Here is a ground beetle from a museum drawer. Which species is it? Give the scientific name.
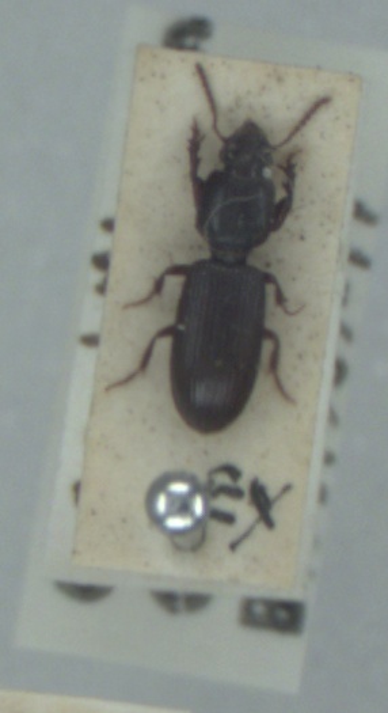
Clivina fossor
